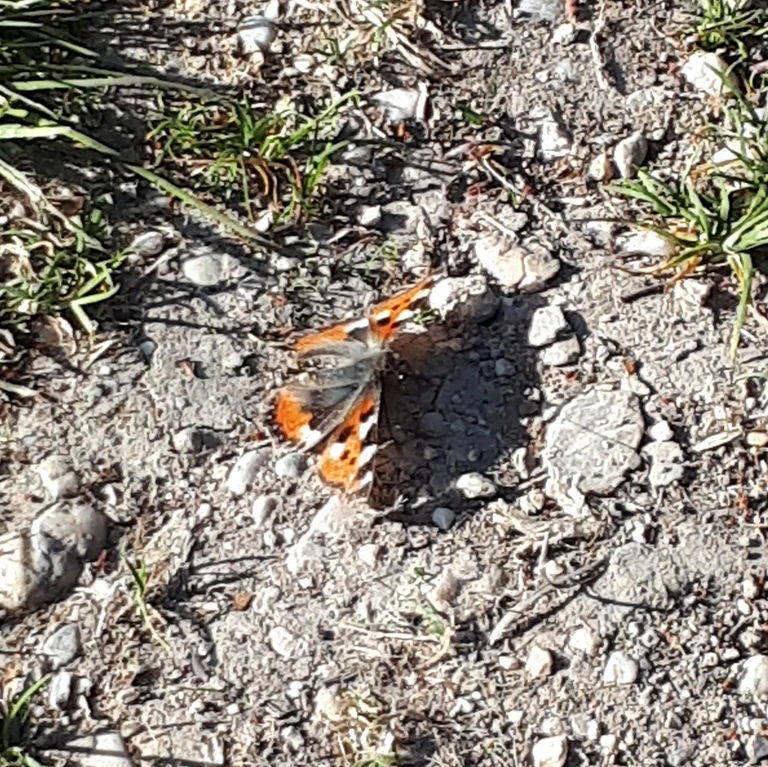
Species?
Aglais urticae
